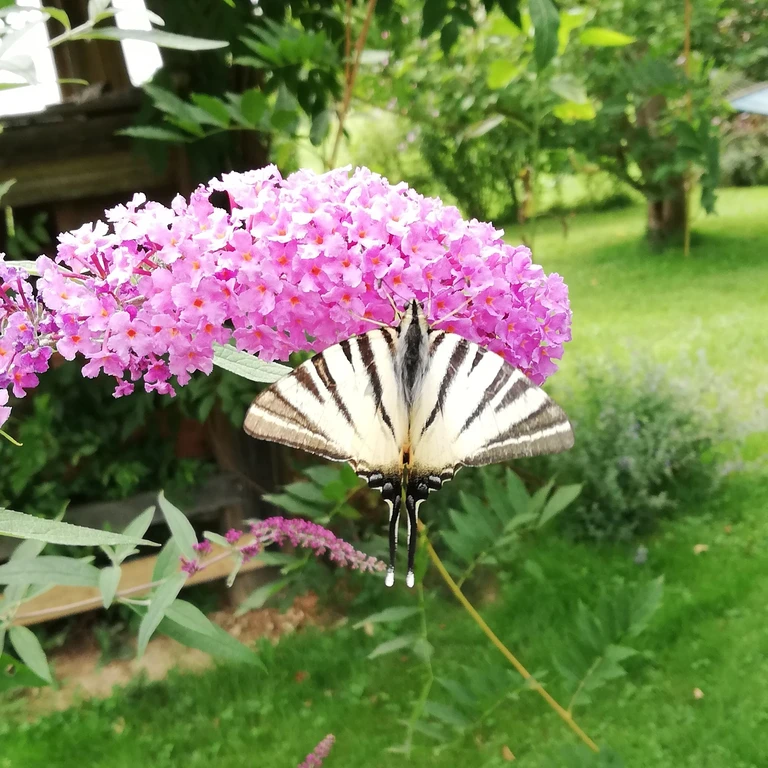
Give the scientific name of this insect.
Iphiclides podalirius
